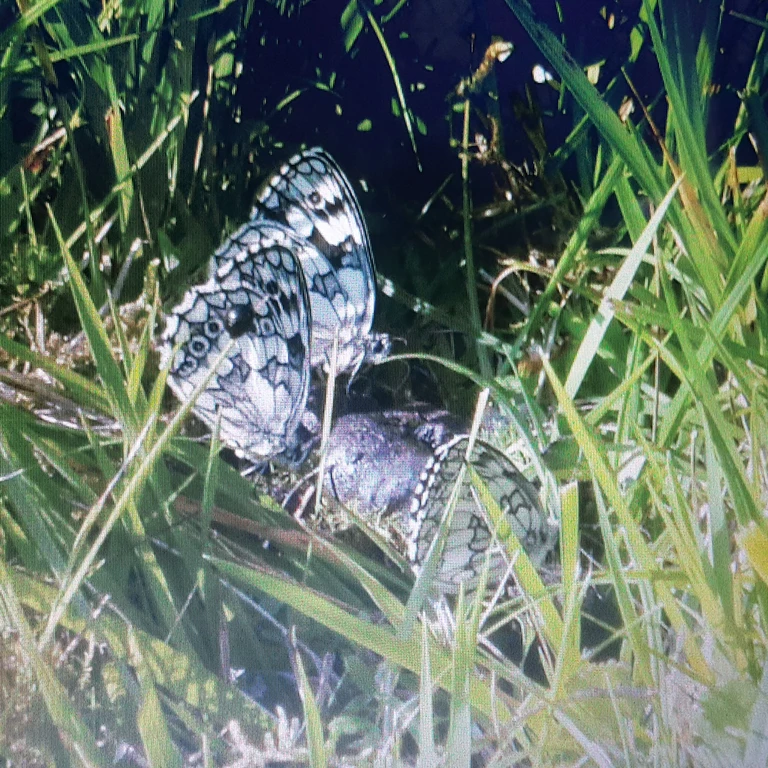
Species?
Melanargia galathea
